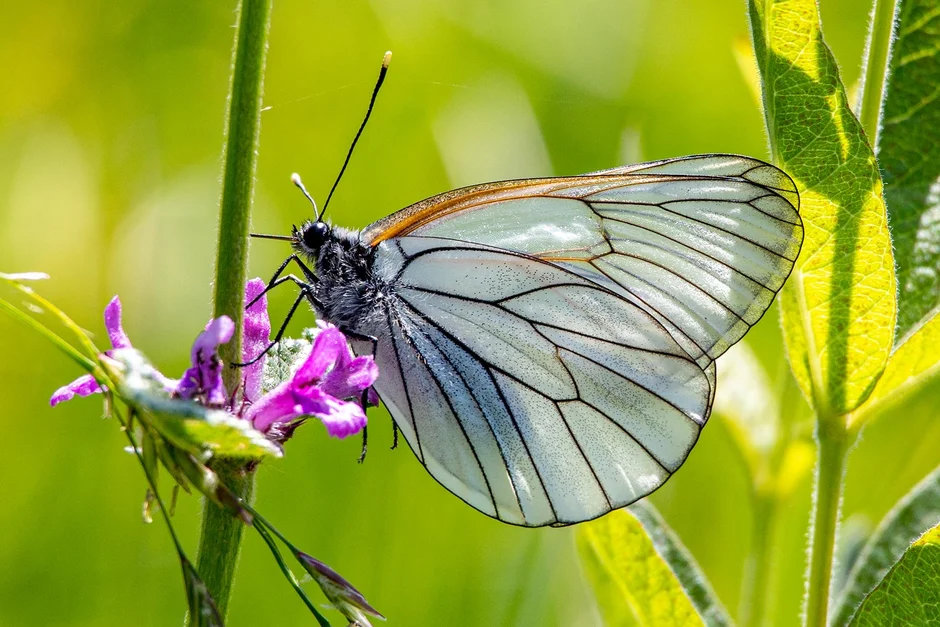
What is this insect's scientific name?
Aporia crataegi
